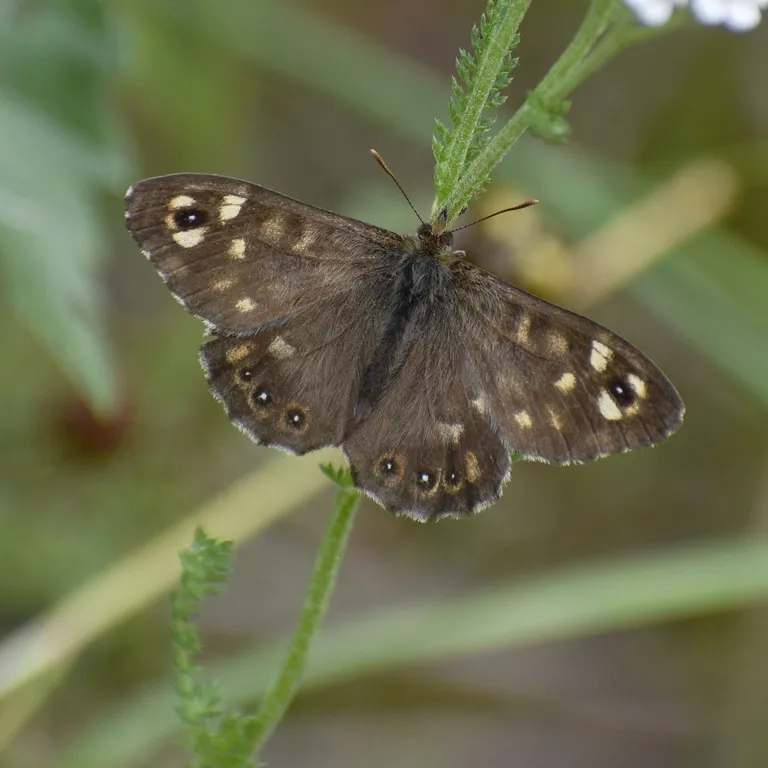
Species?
Pararge aegeria
